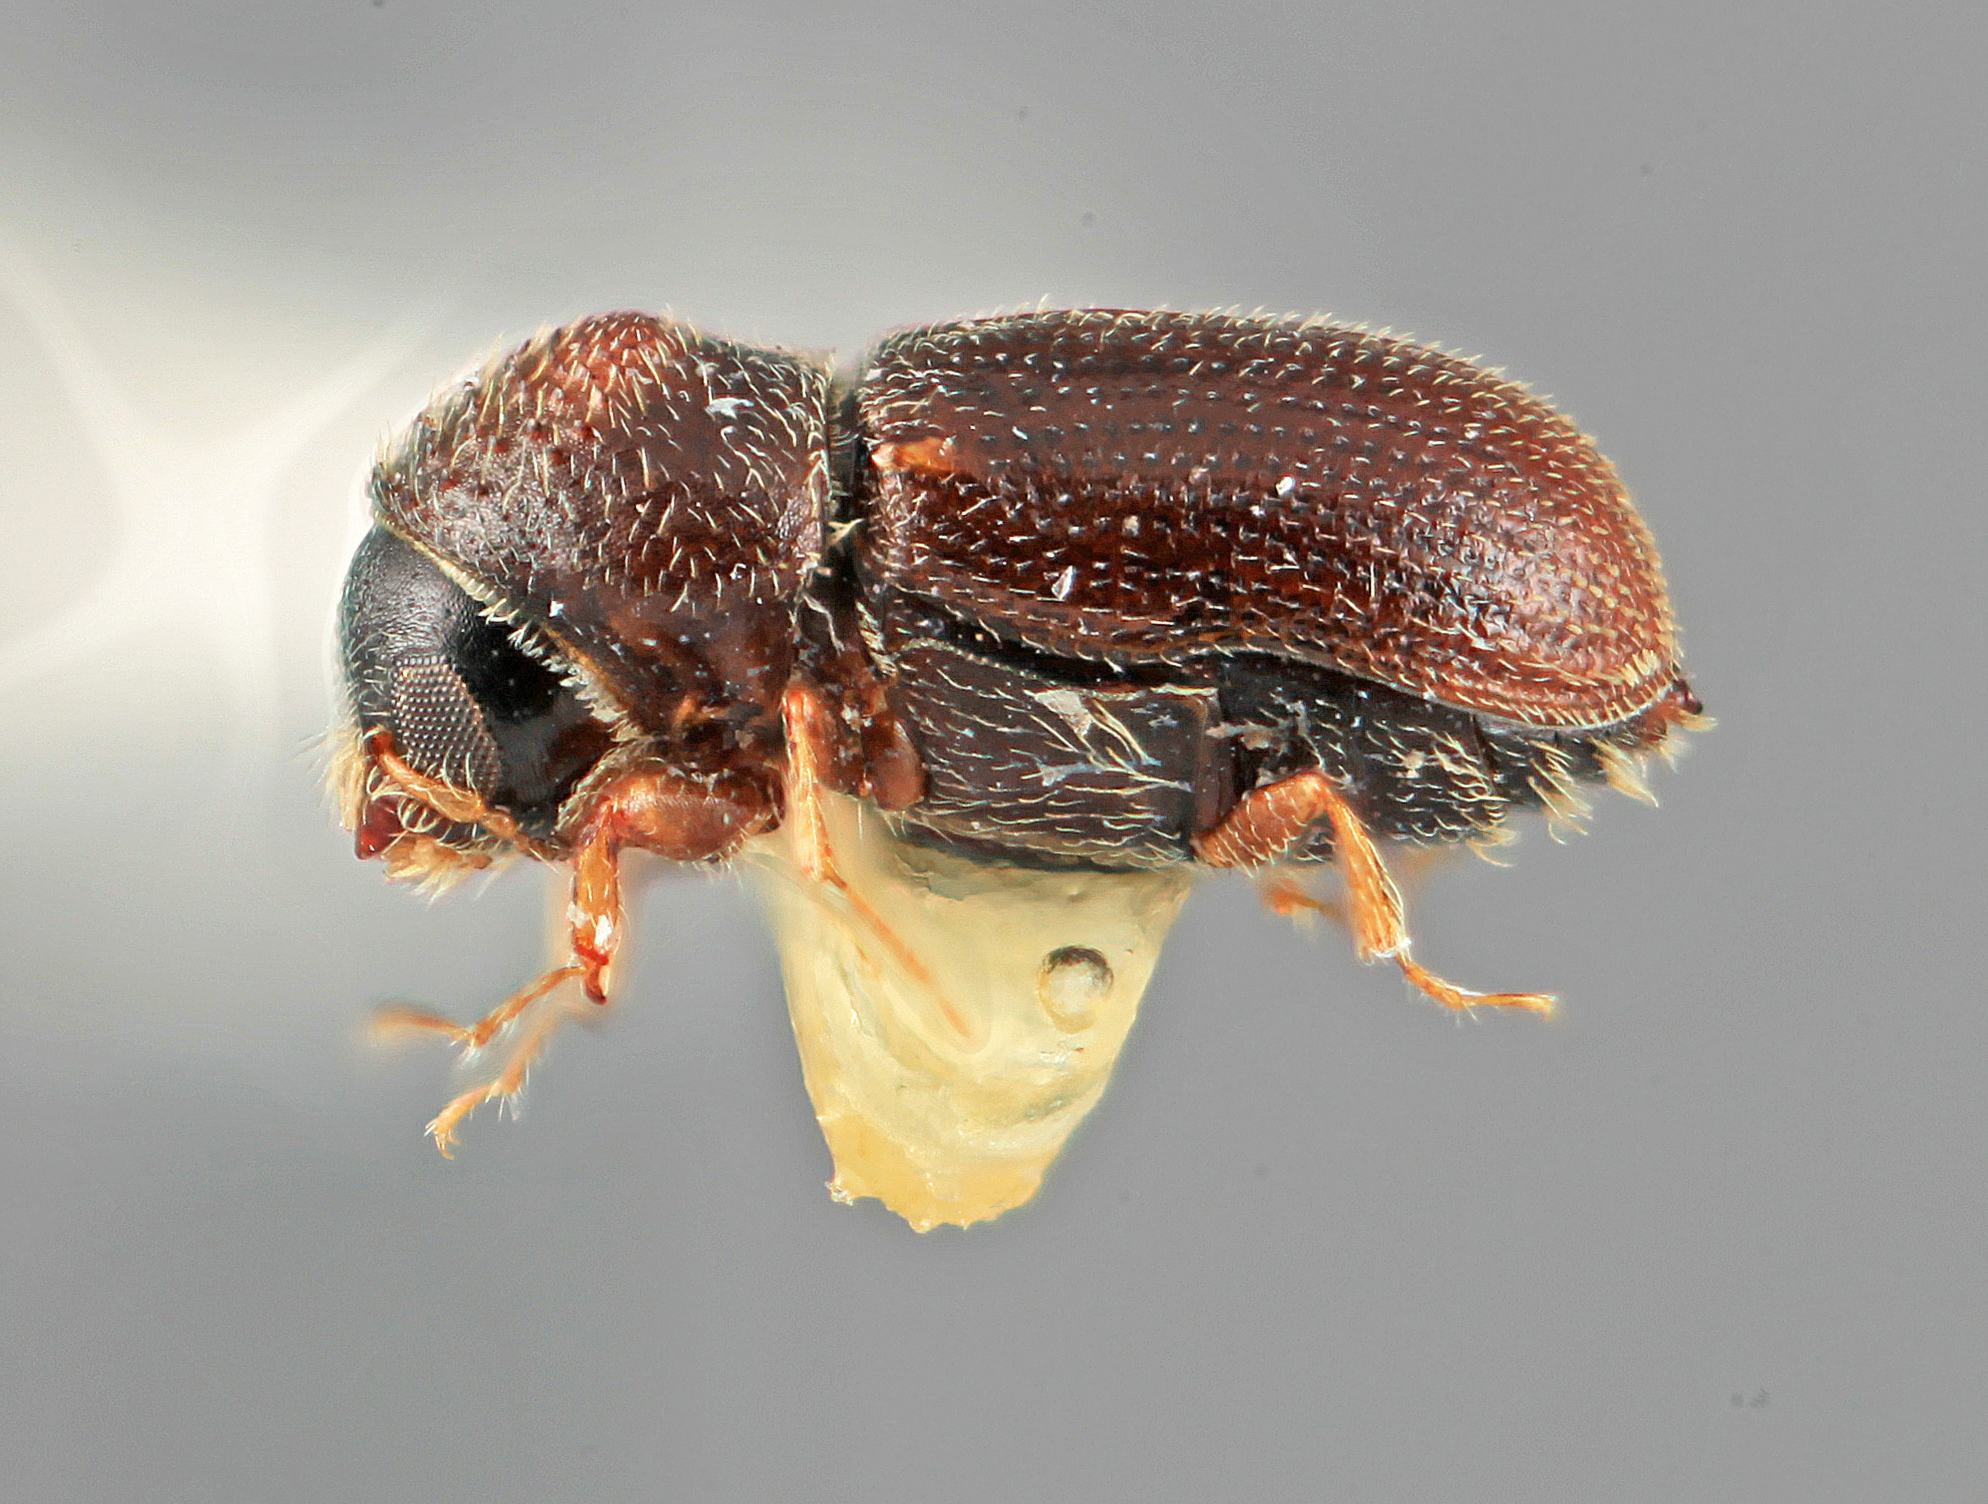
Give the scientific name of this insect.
Cryptulocleptus spicatus (also Thysanoes spicatus)
